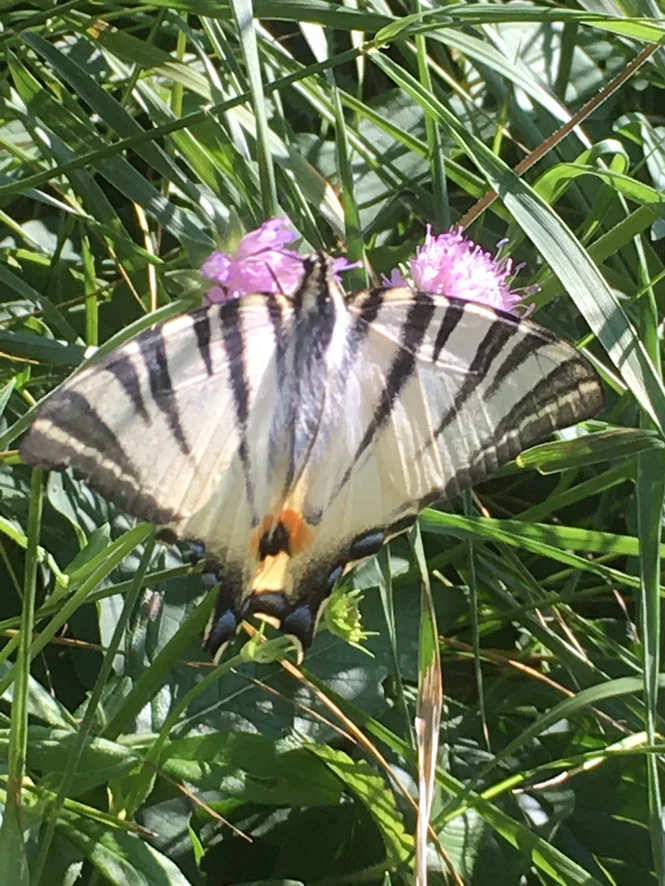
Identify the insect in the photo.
Iphiclides podalirius
